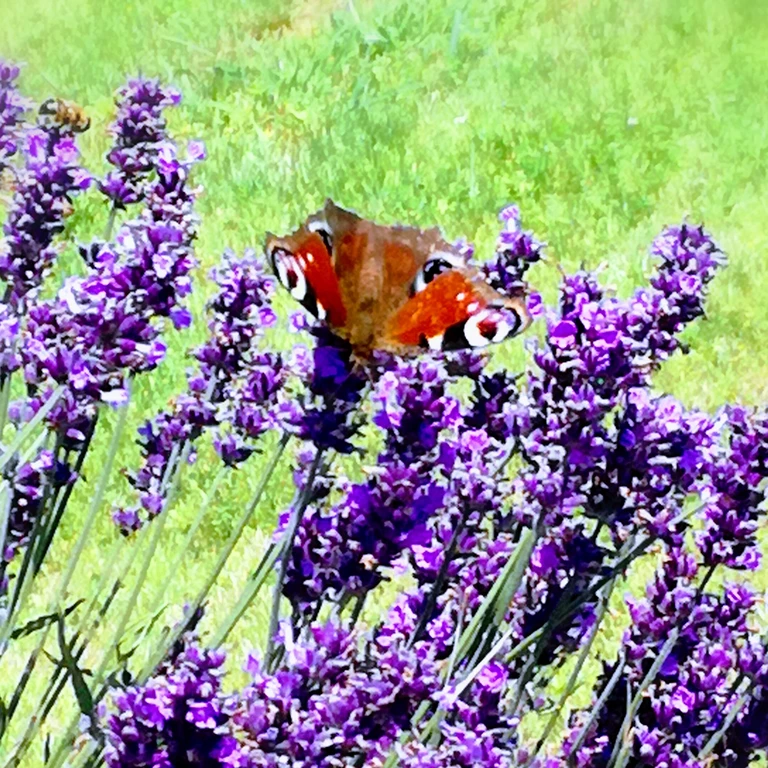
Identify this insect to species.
Aglais io
